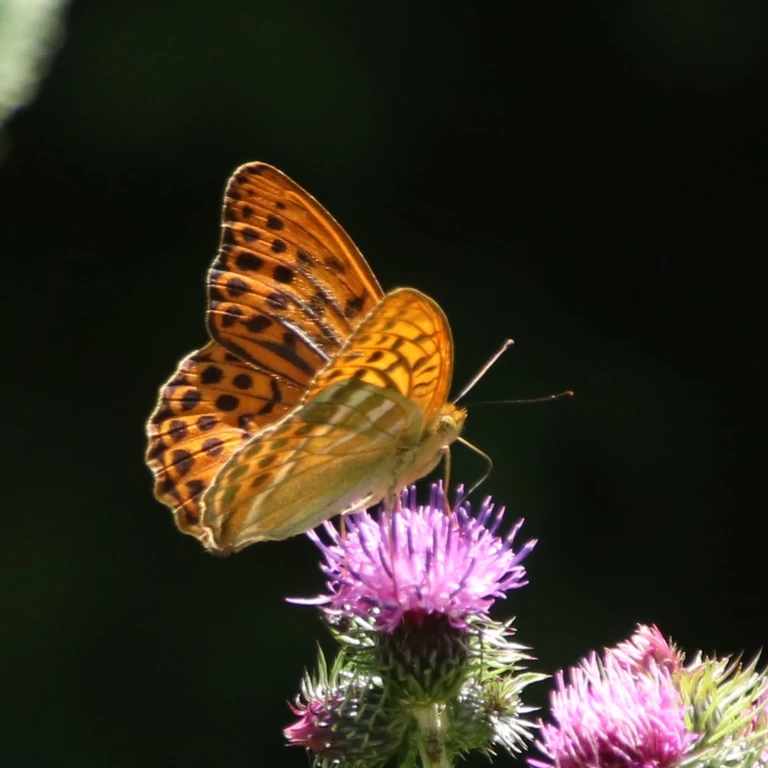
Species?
Argynnis paphia
